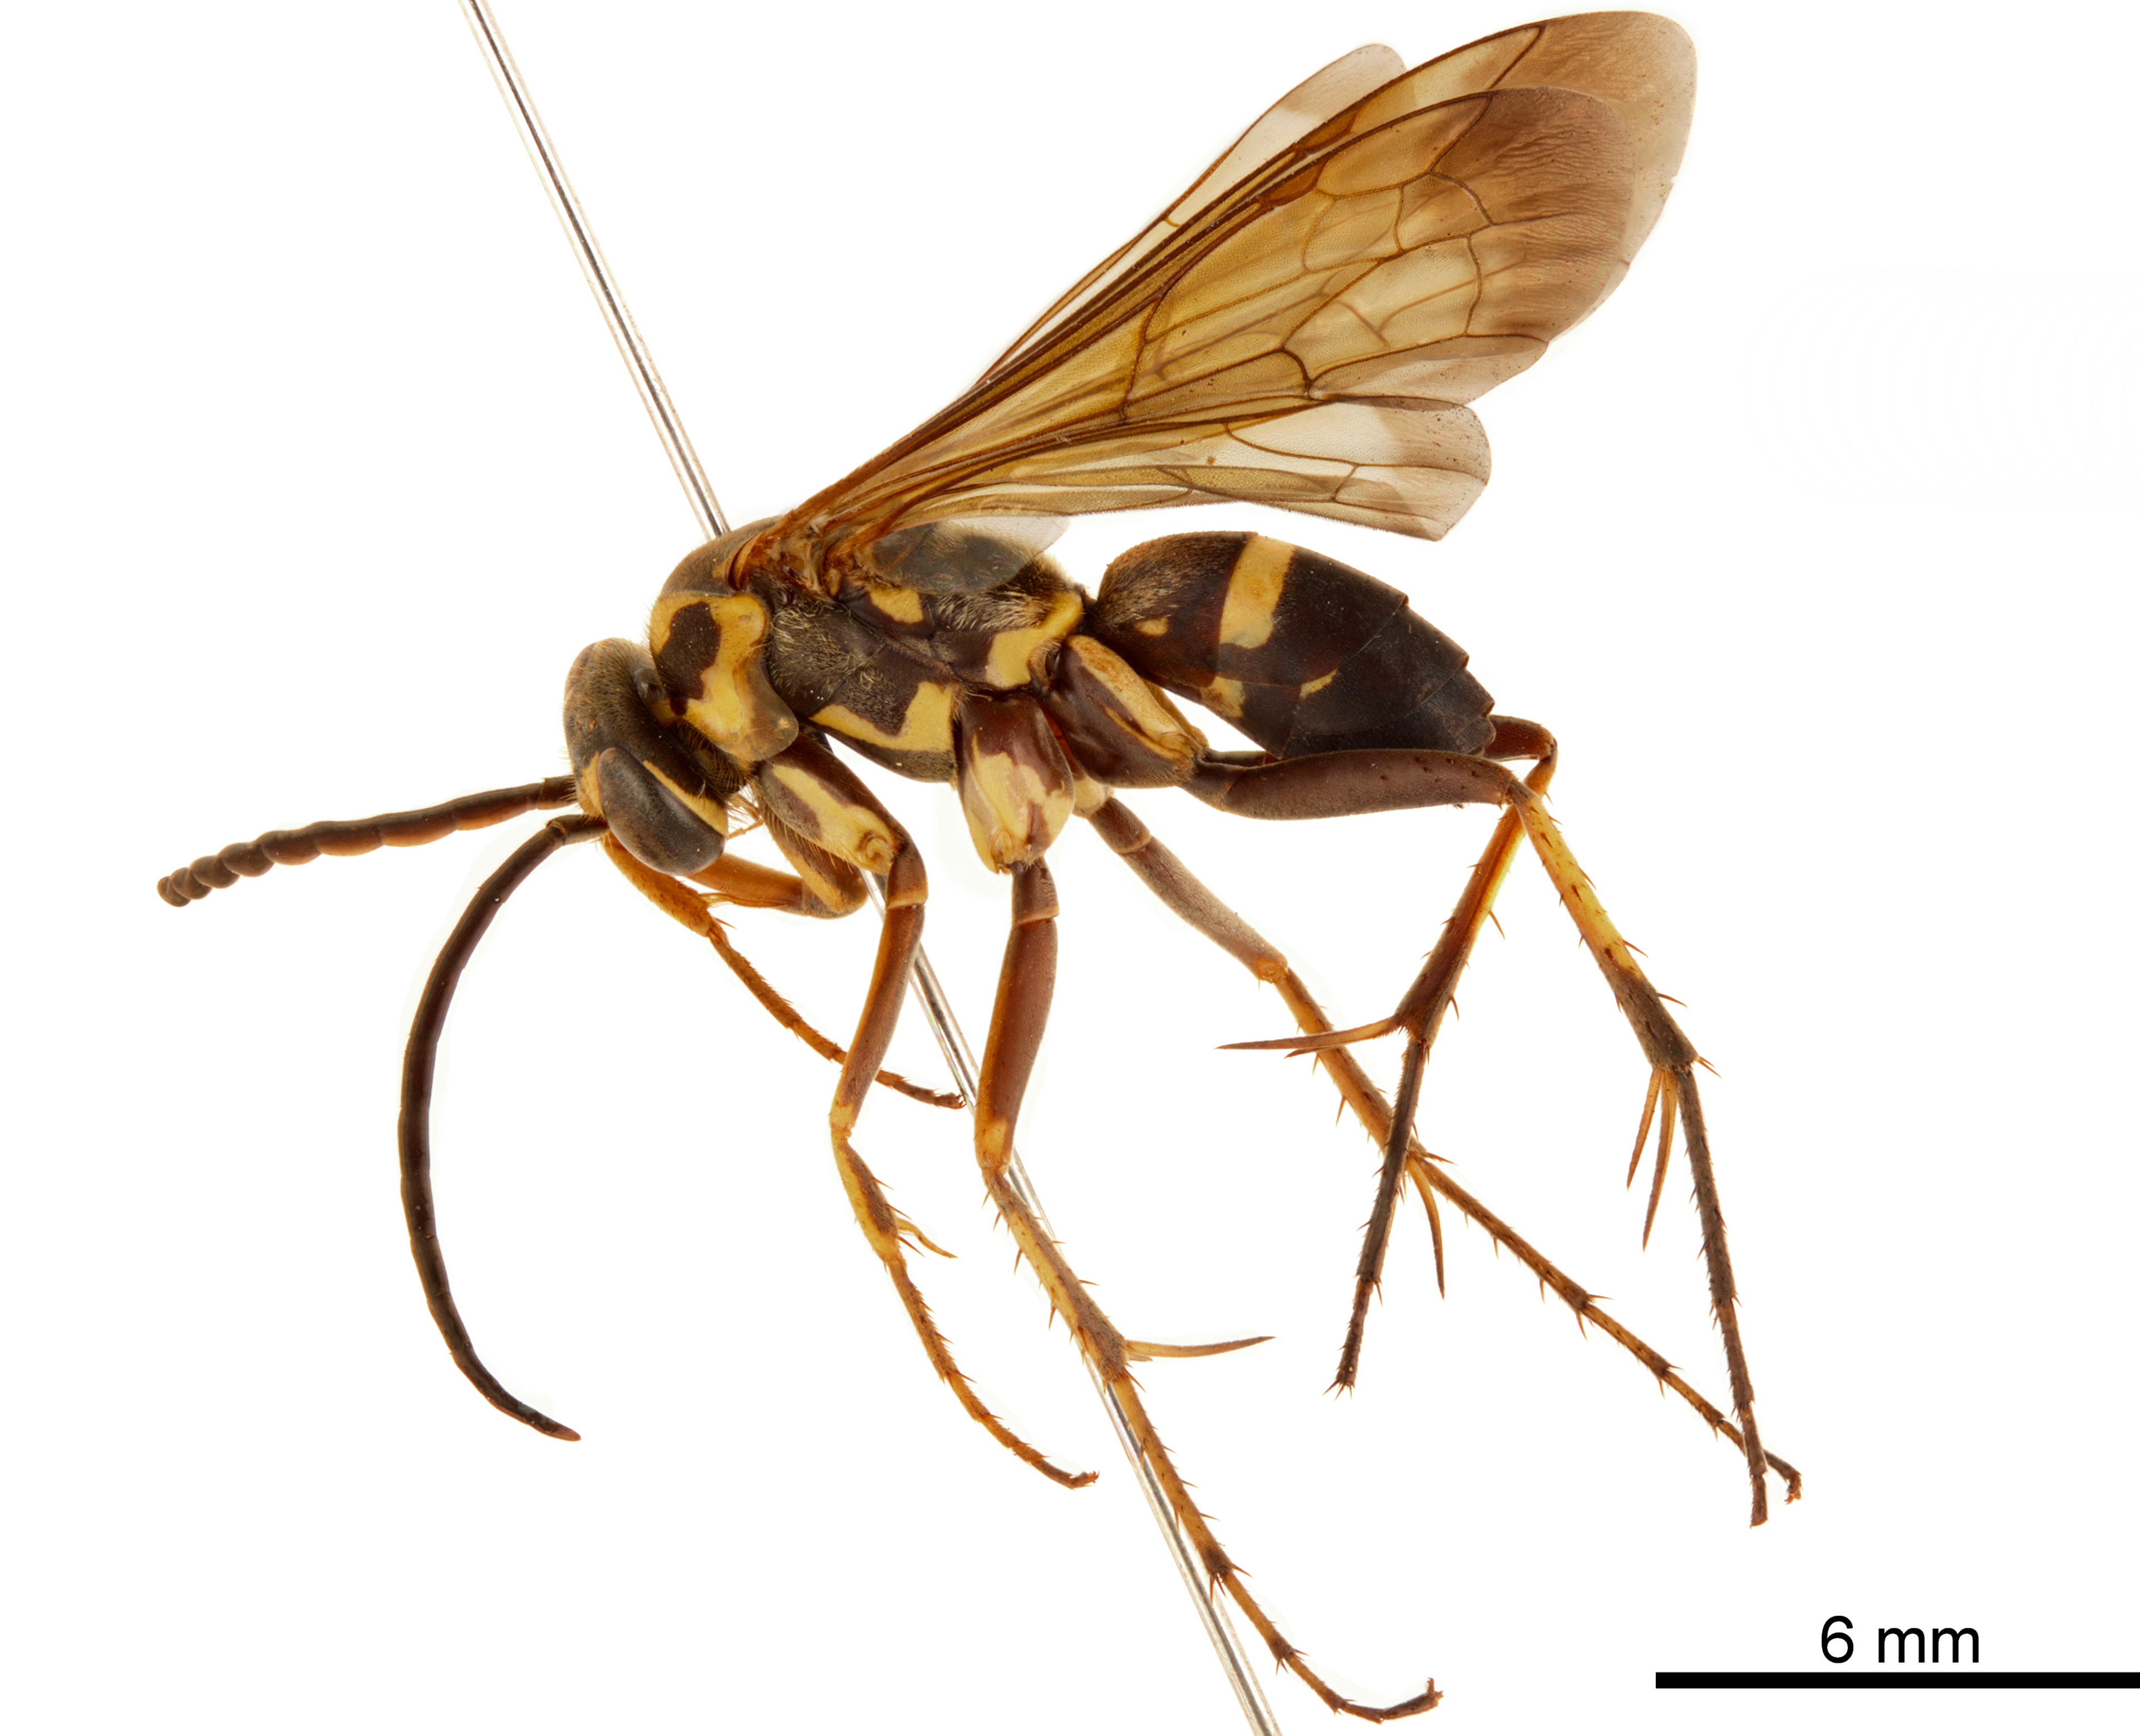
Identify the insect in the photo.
Batozonellus maculifrons (also Parabatozonus maculifrons)
